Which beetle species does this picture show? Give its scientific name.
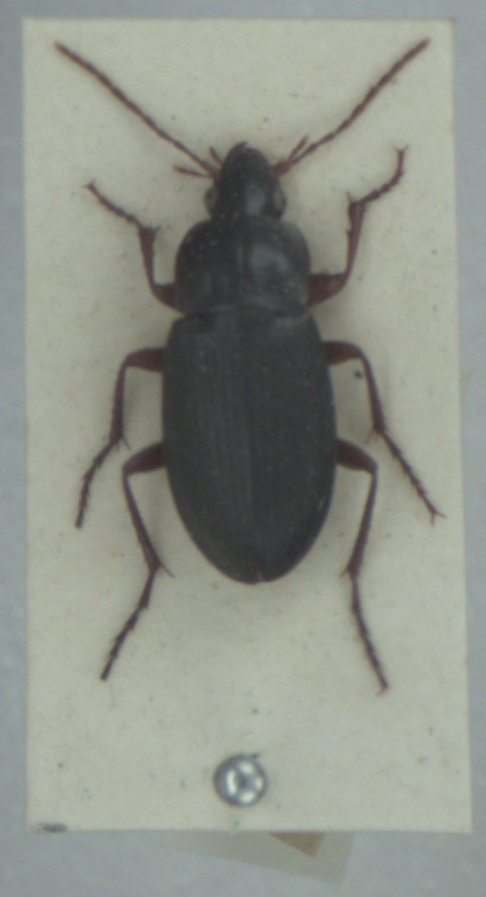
Calathus erratus
